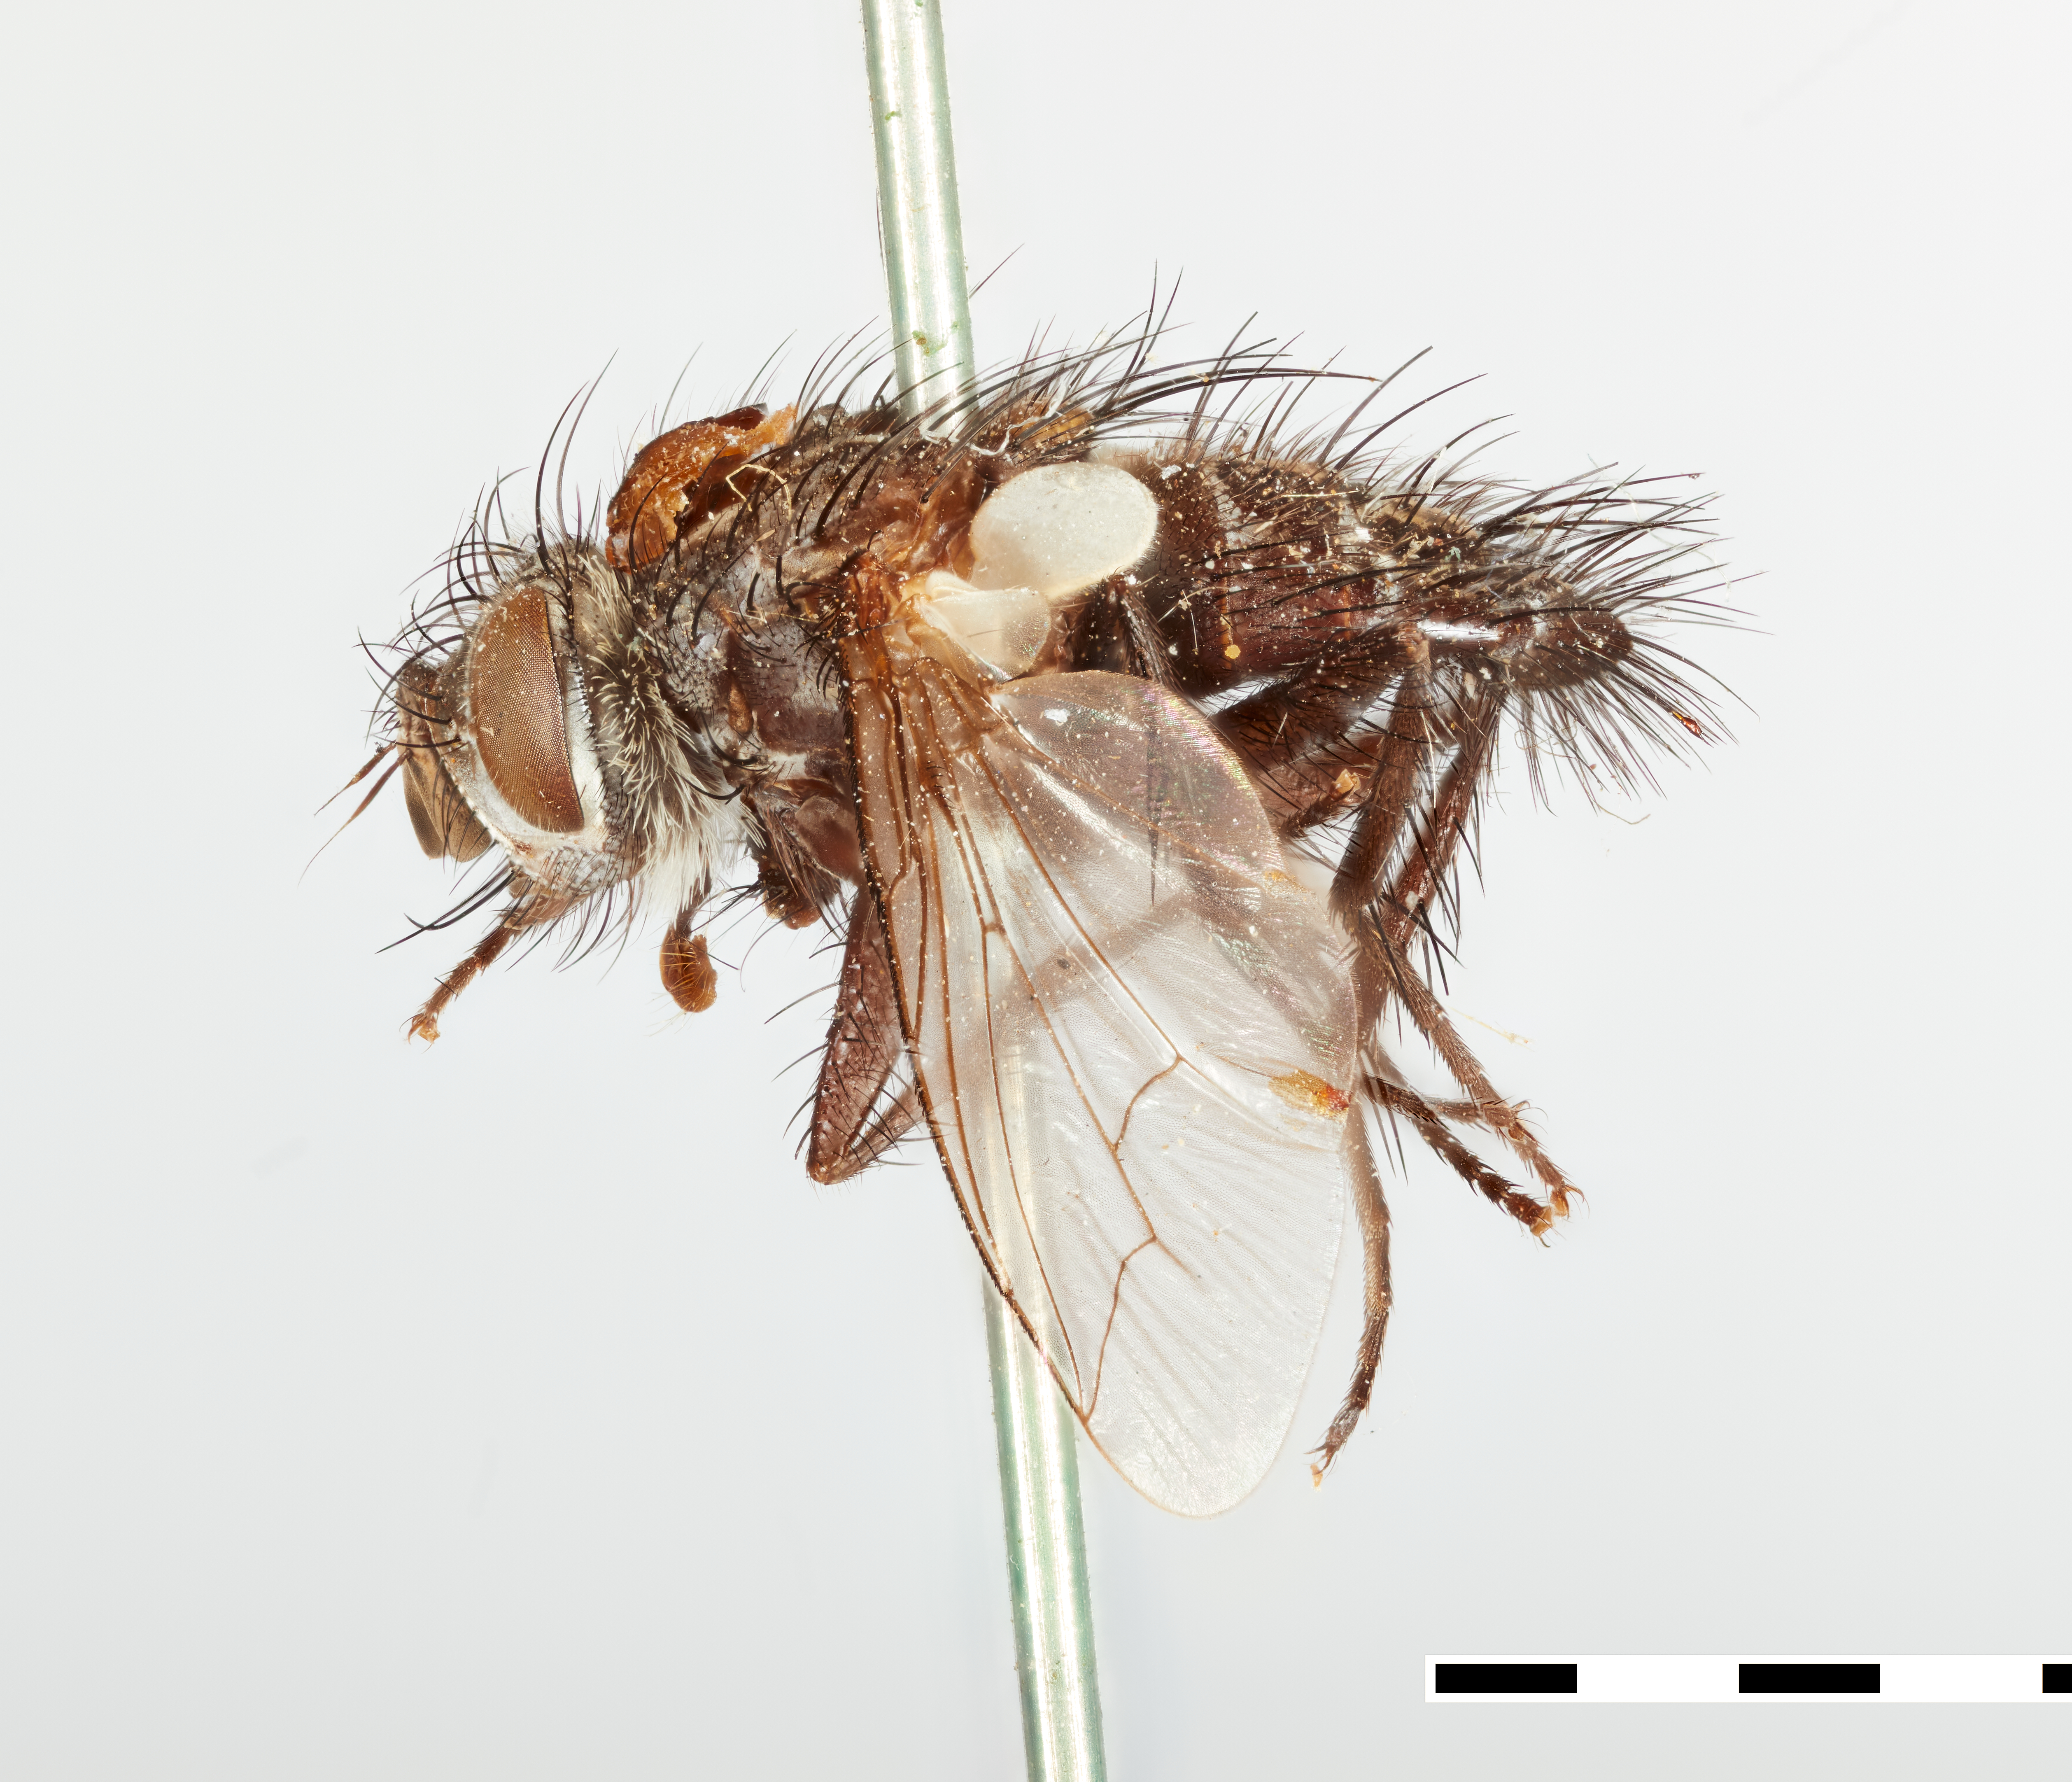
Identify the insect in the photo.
Euphorocera gelida
